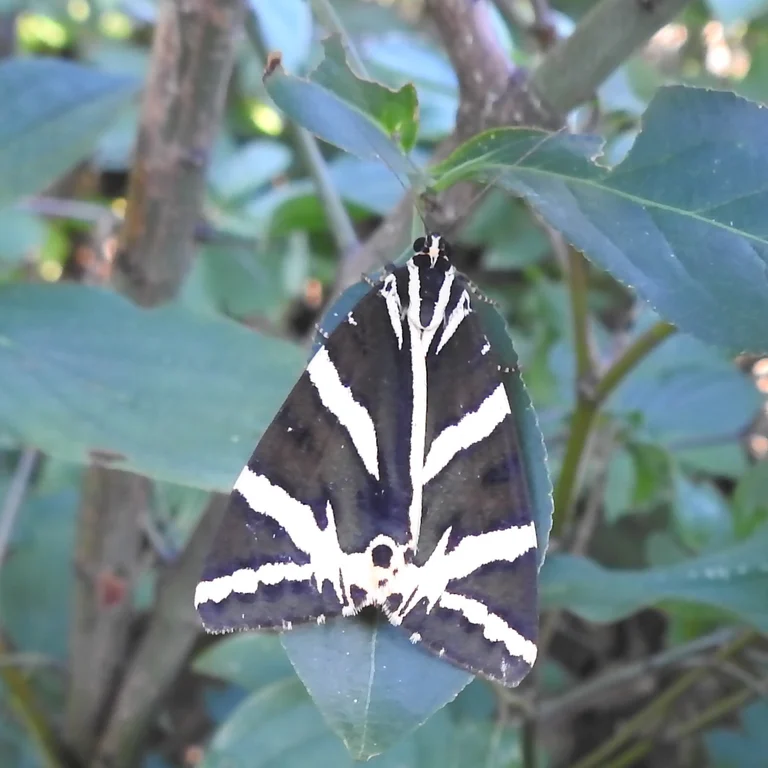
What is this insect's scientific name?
Euplagia quadripunctaria
